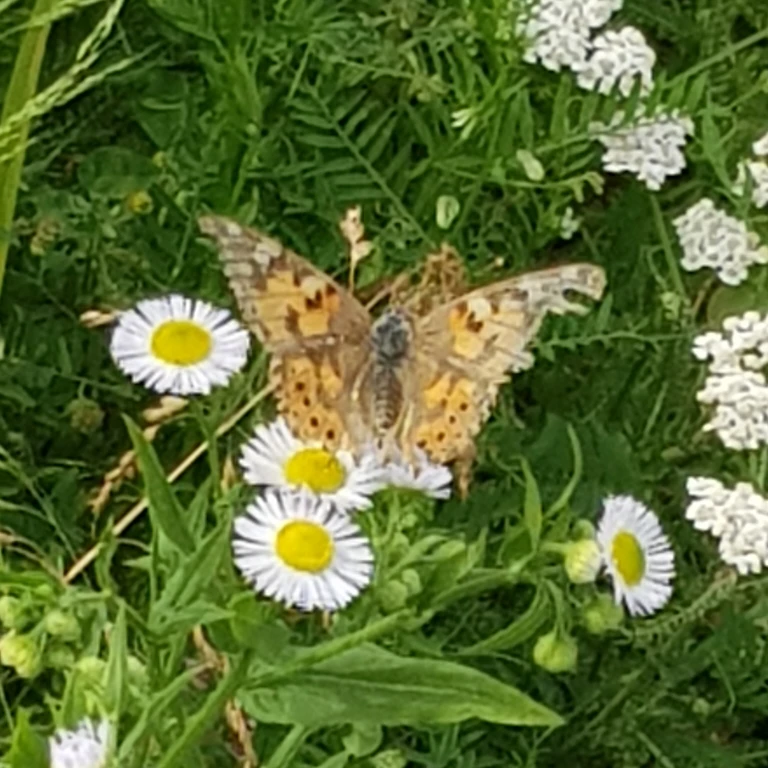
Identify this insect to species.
Vanessa cardui
